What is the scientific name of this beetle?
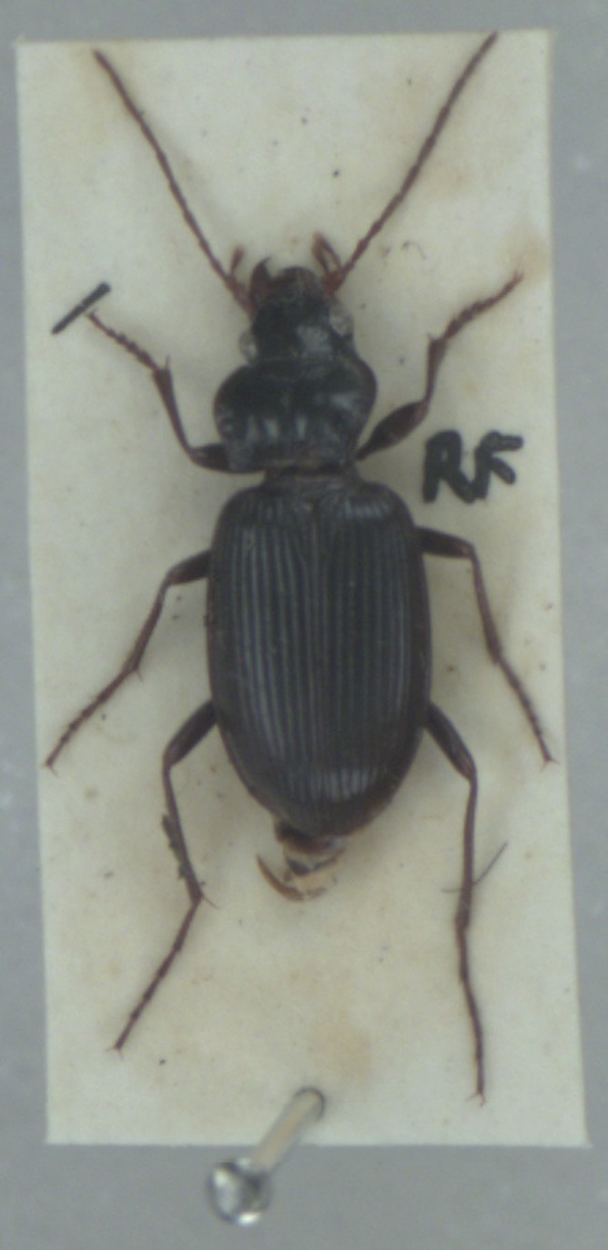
Nebria brevicollis
